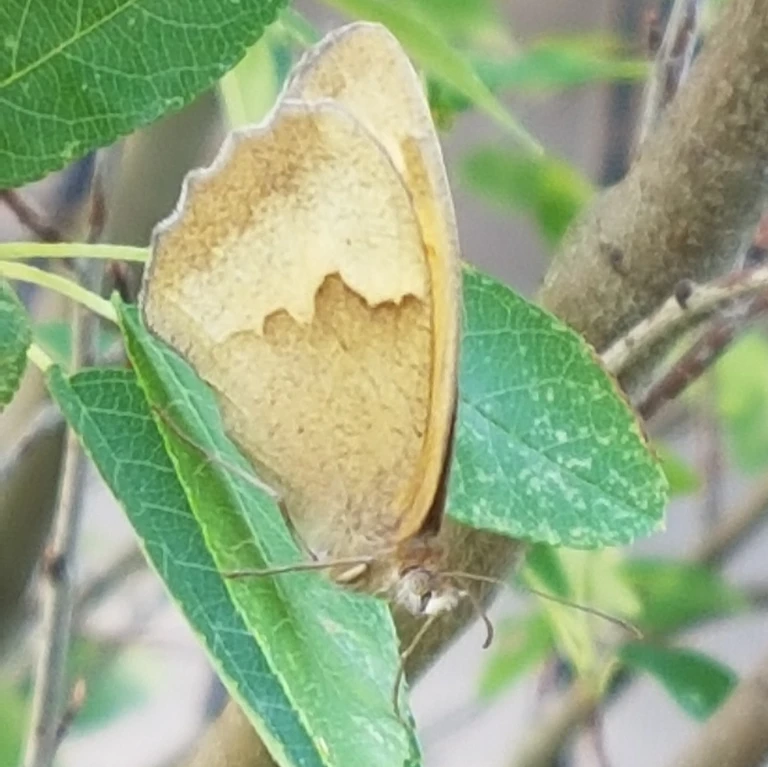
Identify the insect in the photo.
Maniola jurtina
